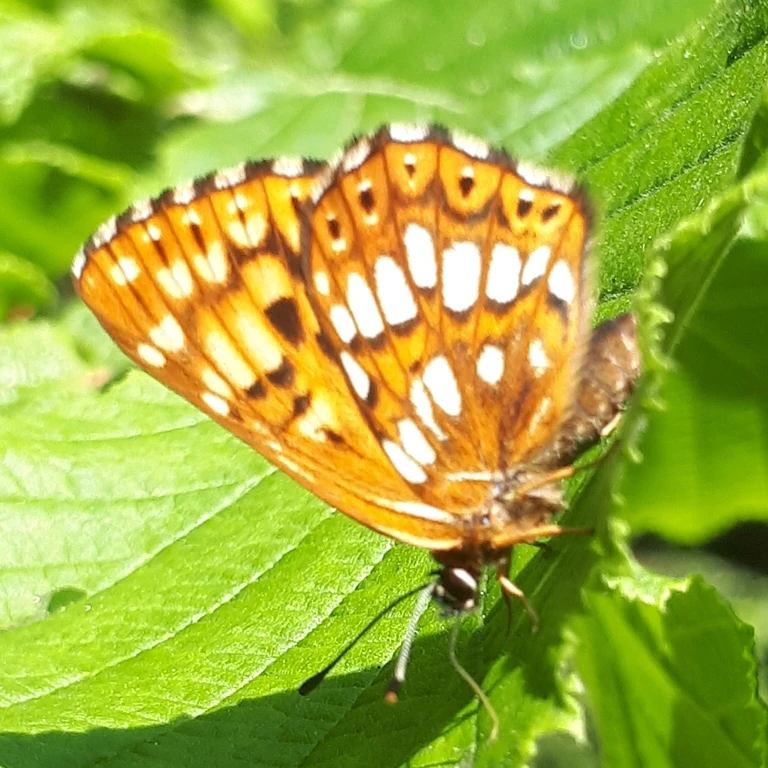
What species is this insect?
Hamearis lucina
